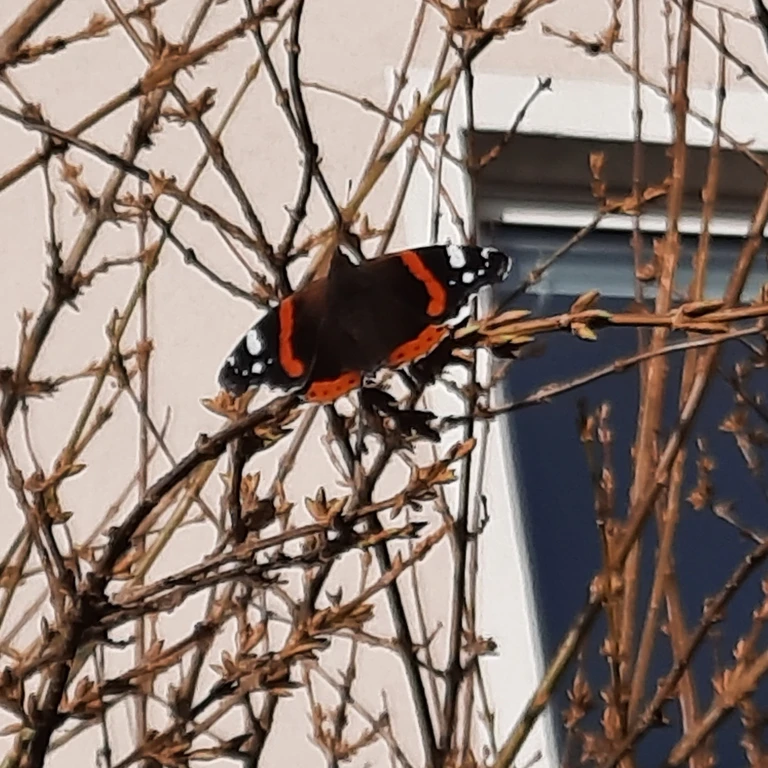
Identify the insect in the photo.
Vanessa atalanta
